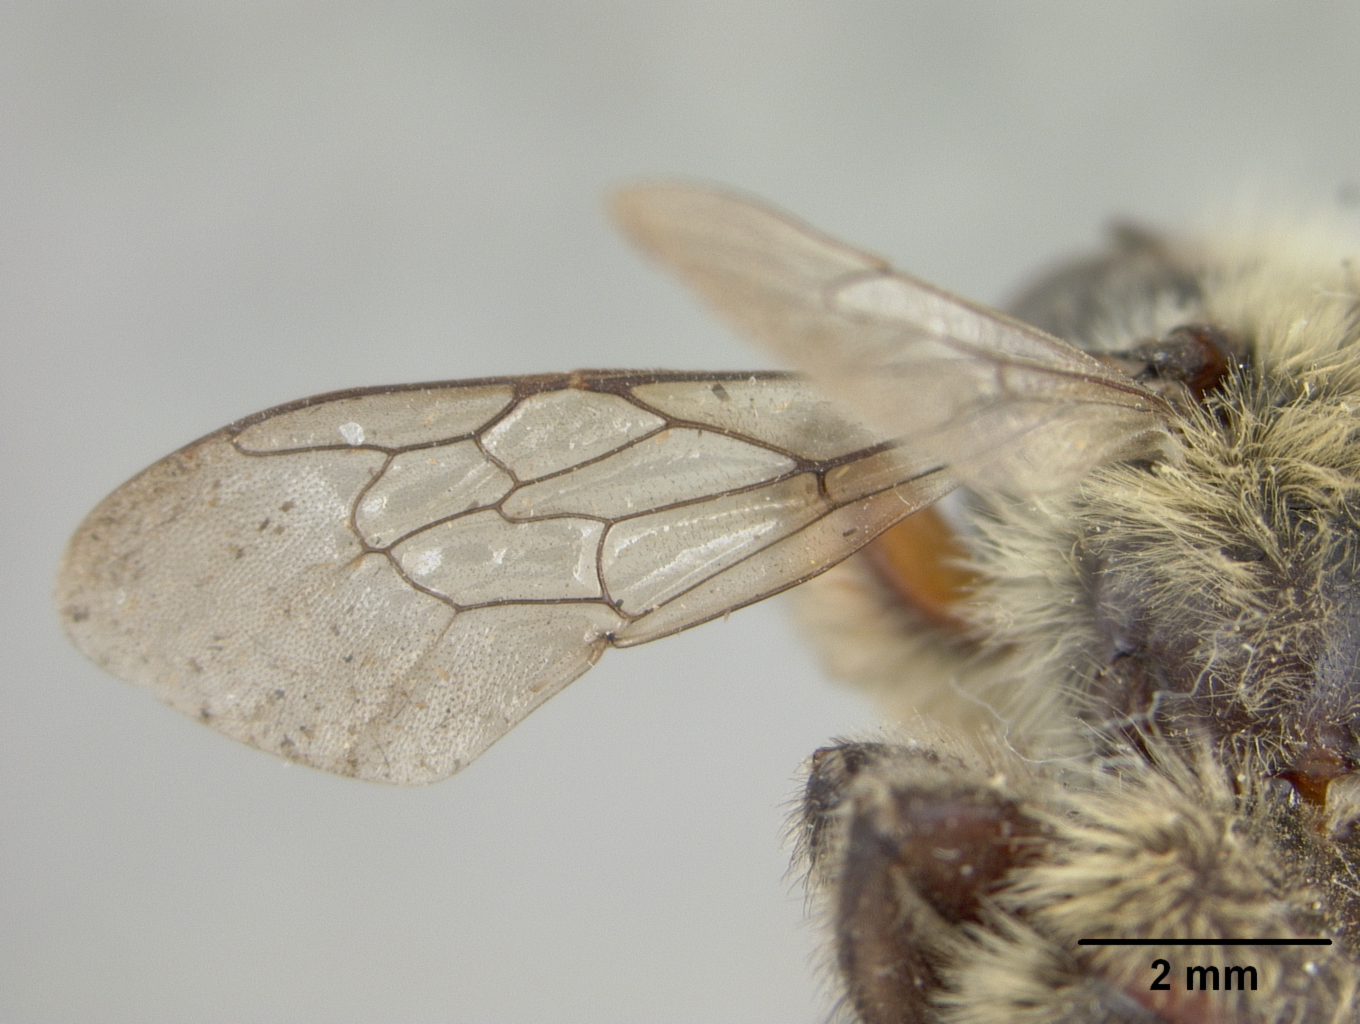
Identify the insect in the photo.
Megachile wootoni
